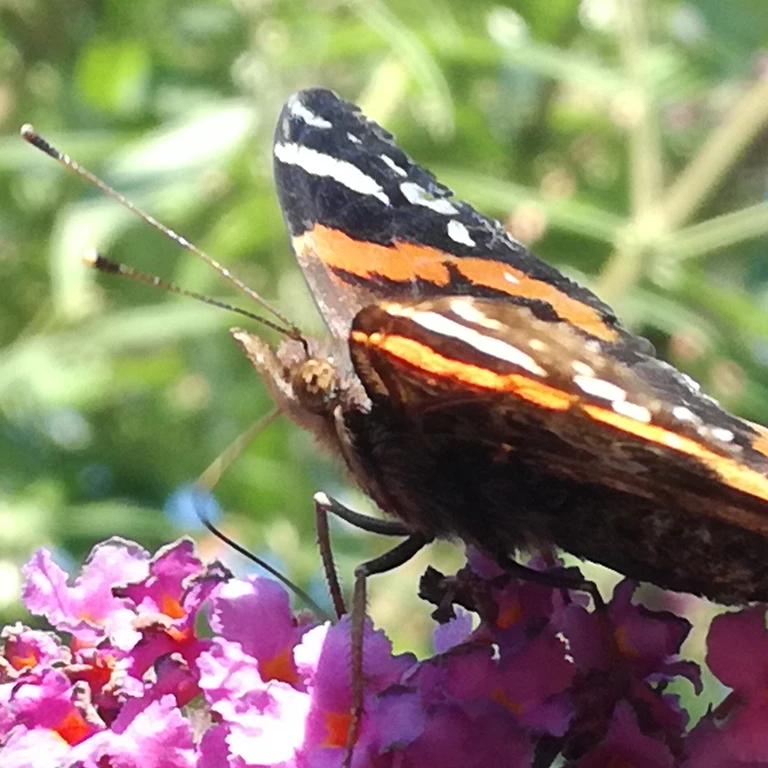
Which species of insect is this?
Vanessa atalanta
